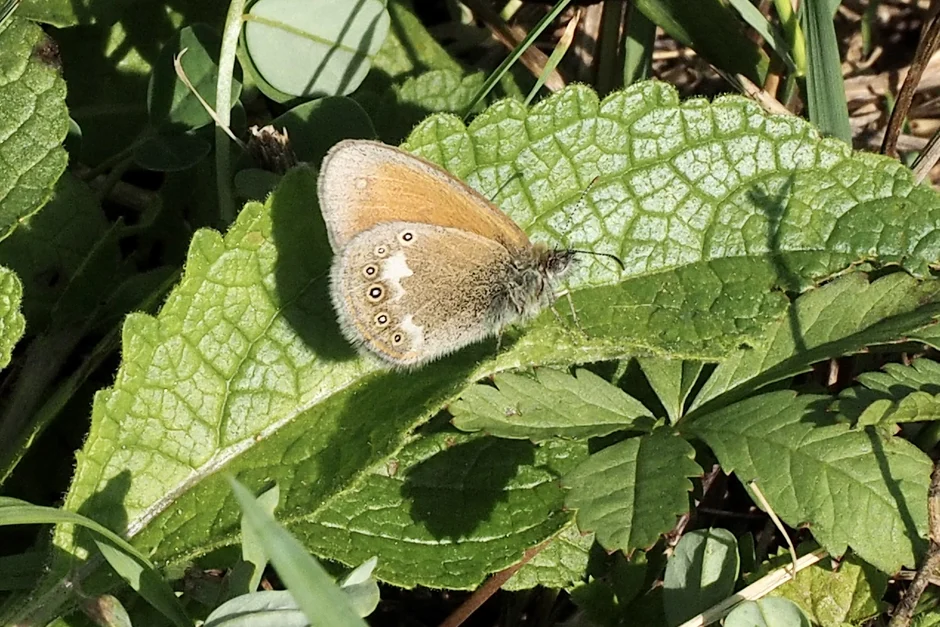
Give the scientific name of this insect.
Coenonympha glycerion (also Coenonympha iphis)
